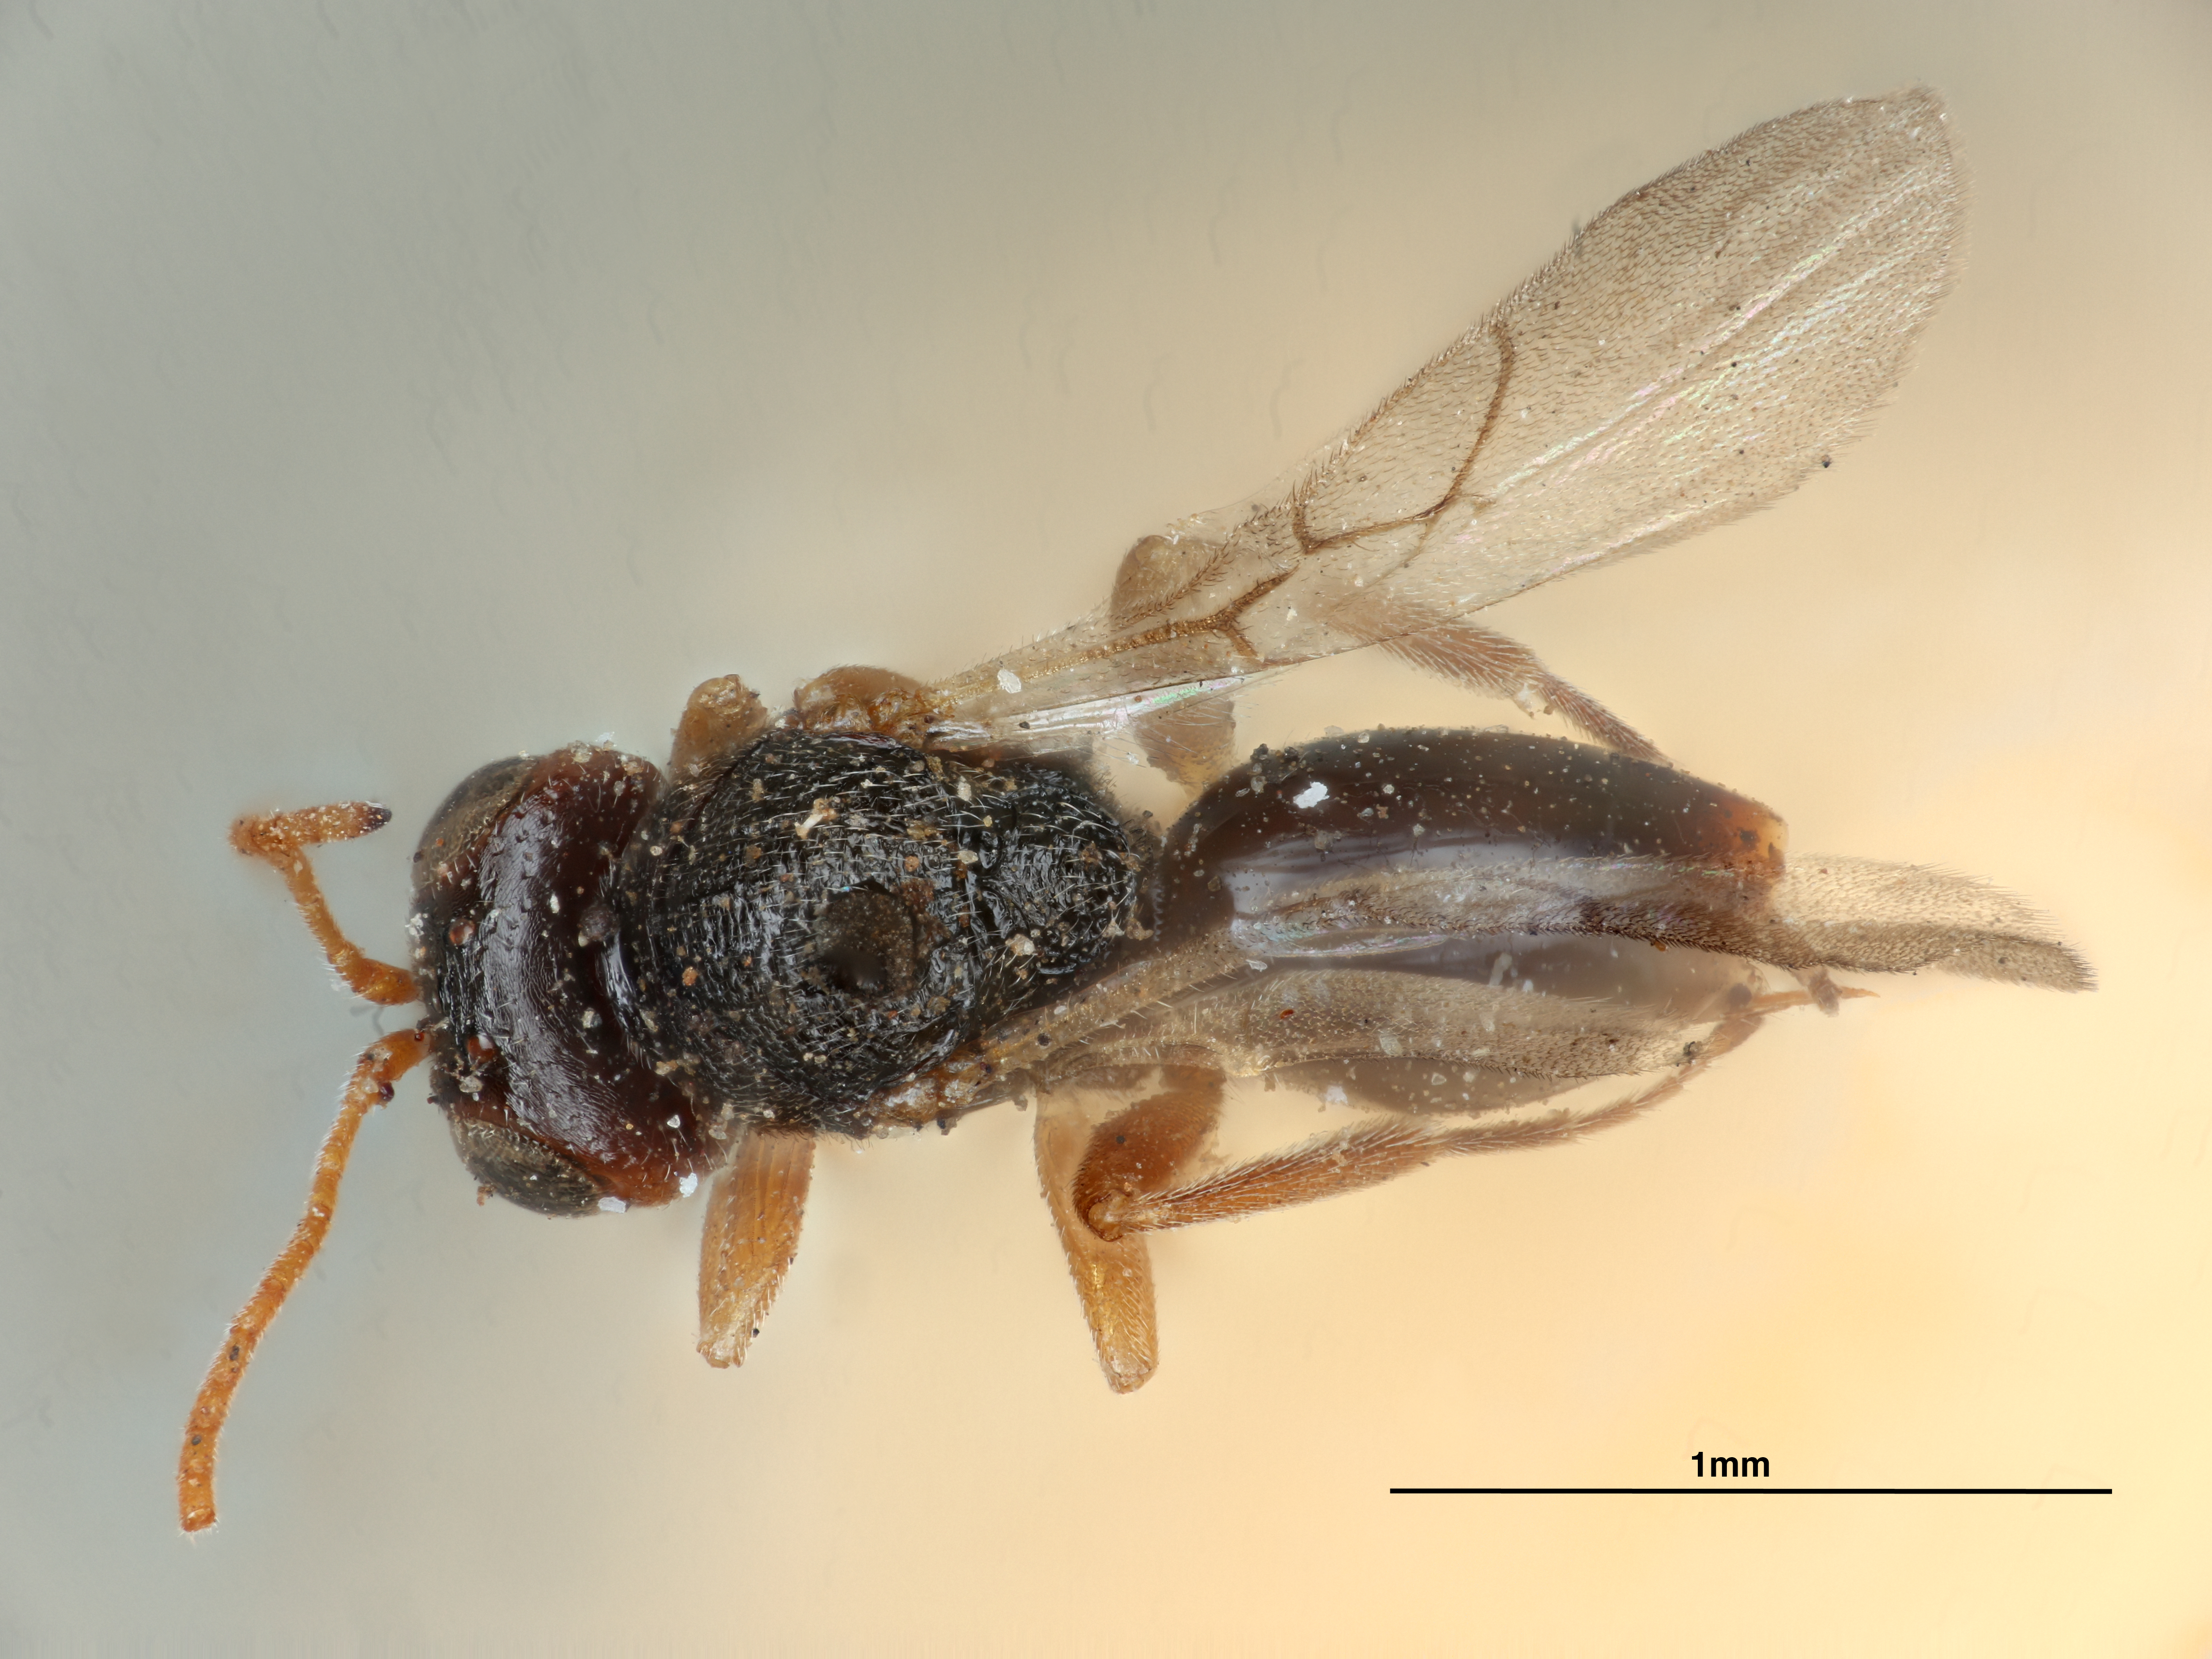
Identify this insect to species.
Synergus brevicornis
